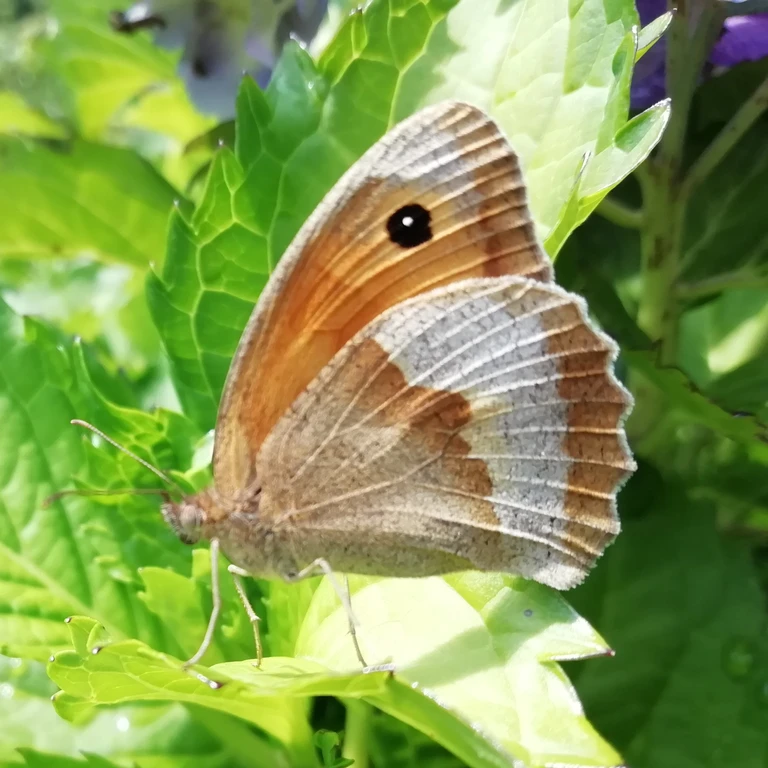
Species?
Maniola jurtina
